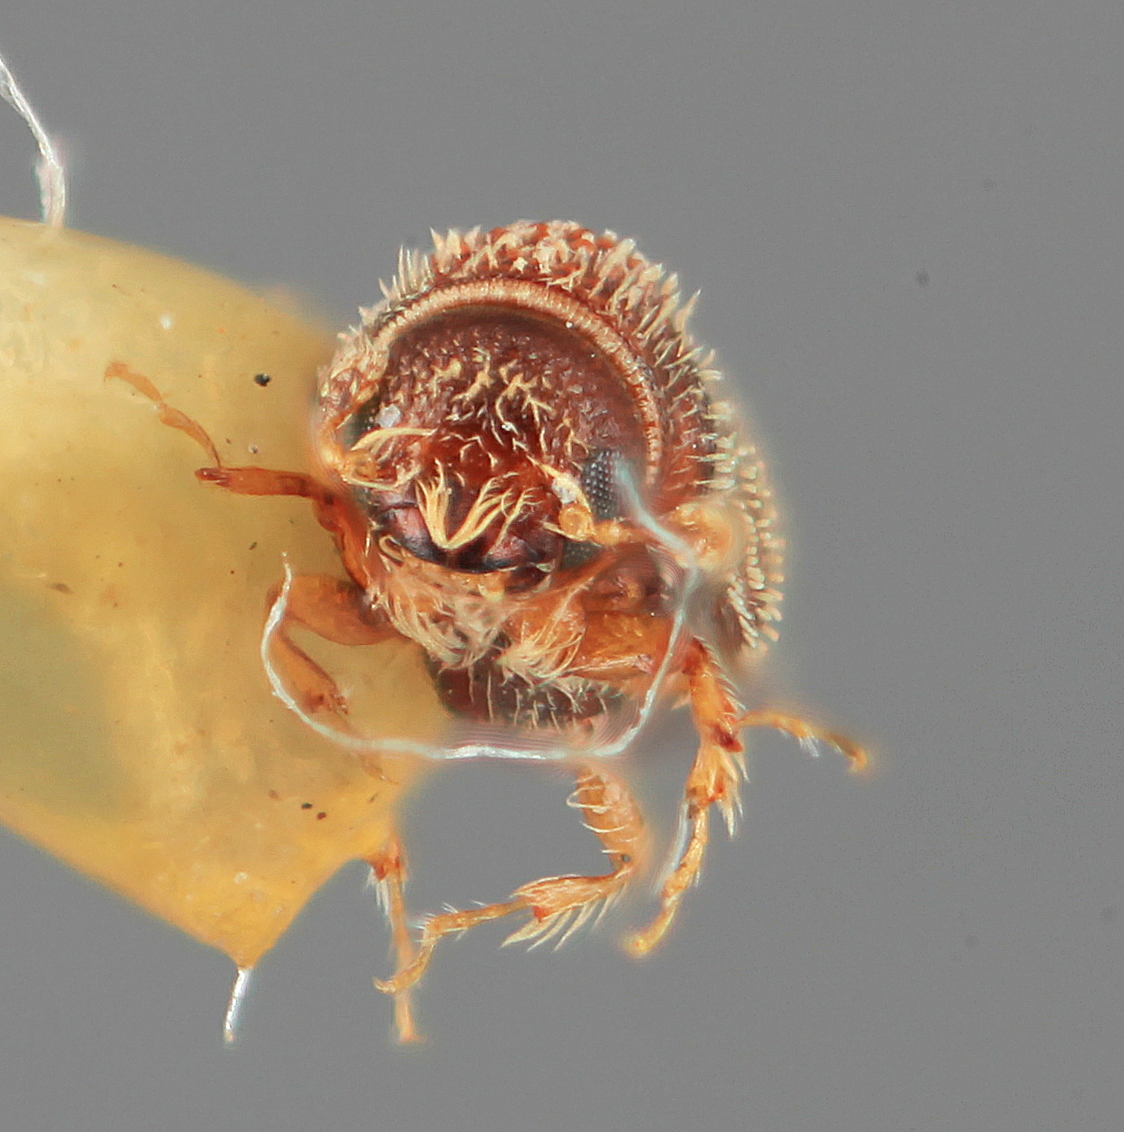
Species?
Pseudothysanoes brunneus
